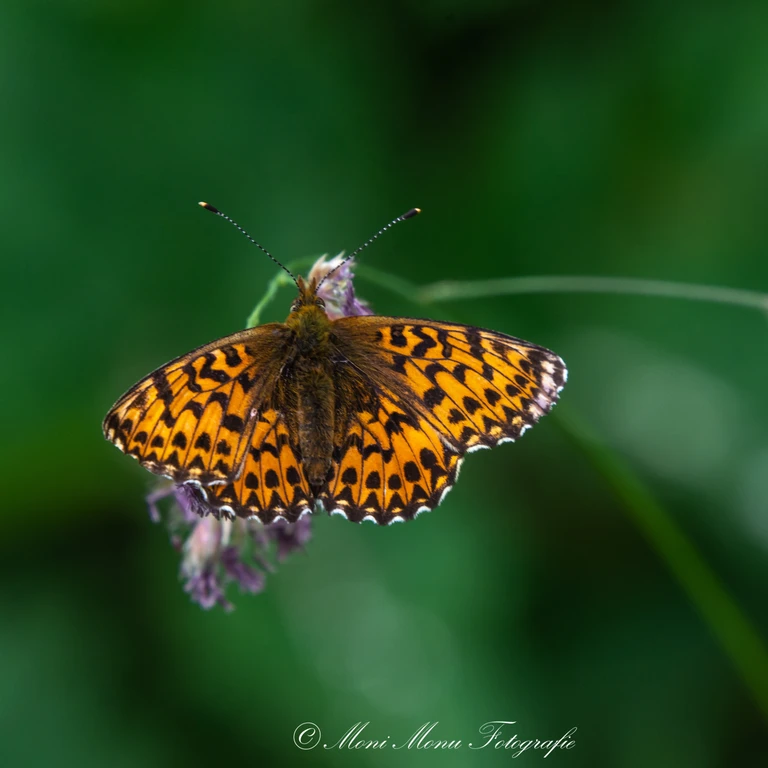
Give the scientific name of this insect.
Boloria titania
